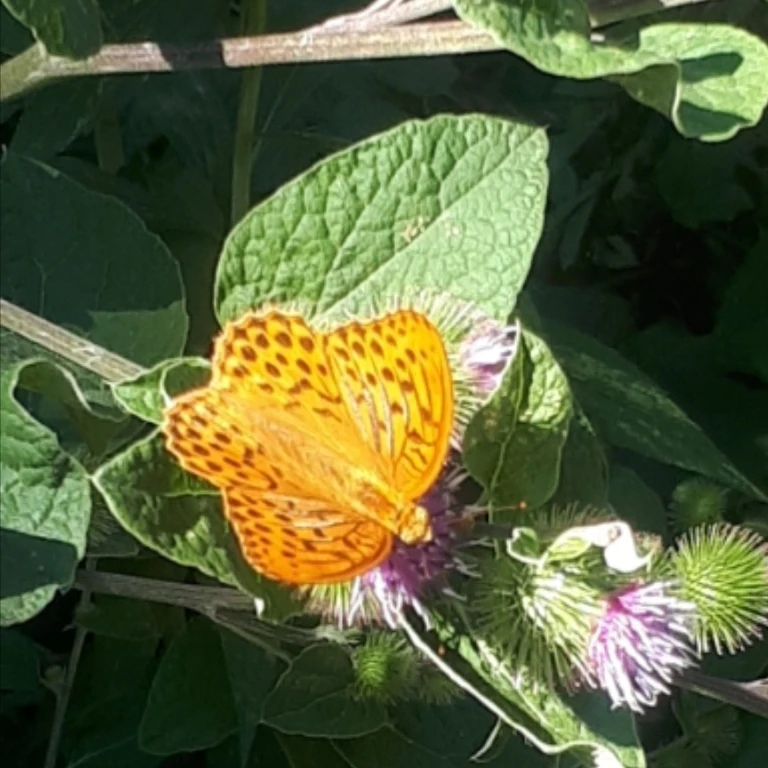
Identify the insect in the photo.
Argynnis paphia
